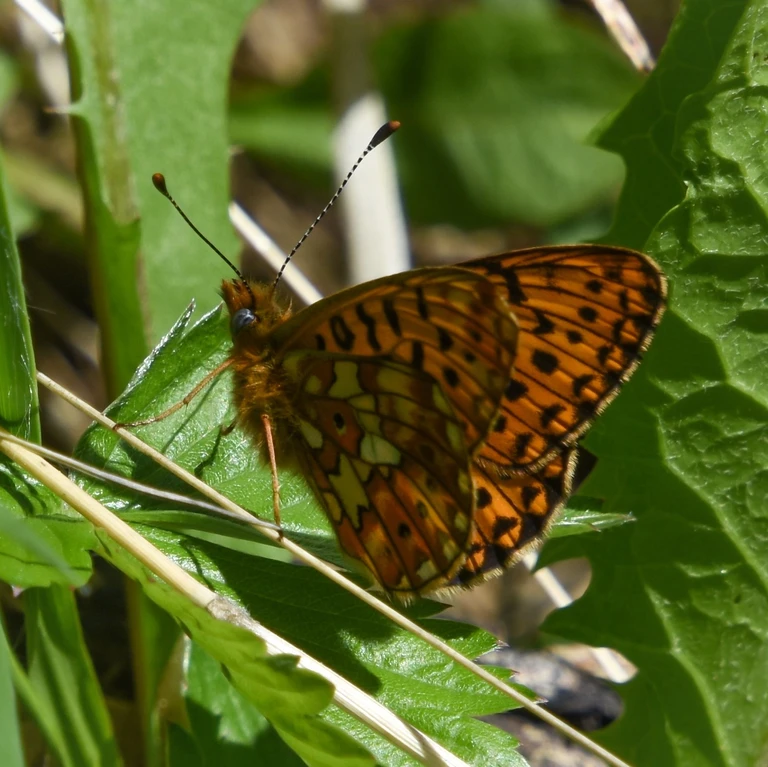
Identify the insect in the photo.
Boloria euphrosyne (also Clossiana euphrosyne)
